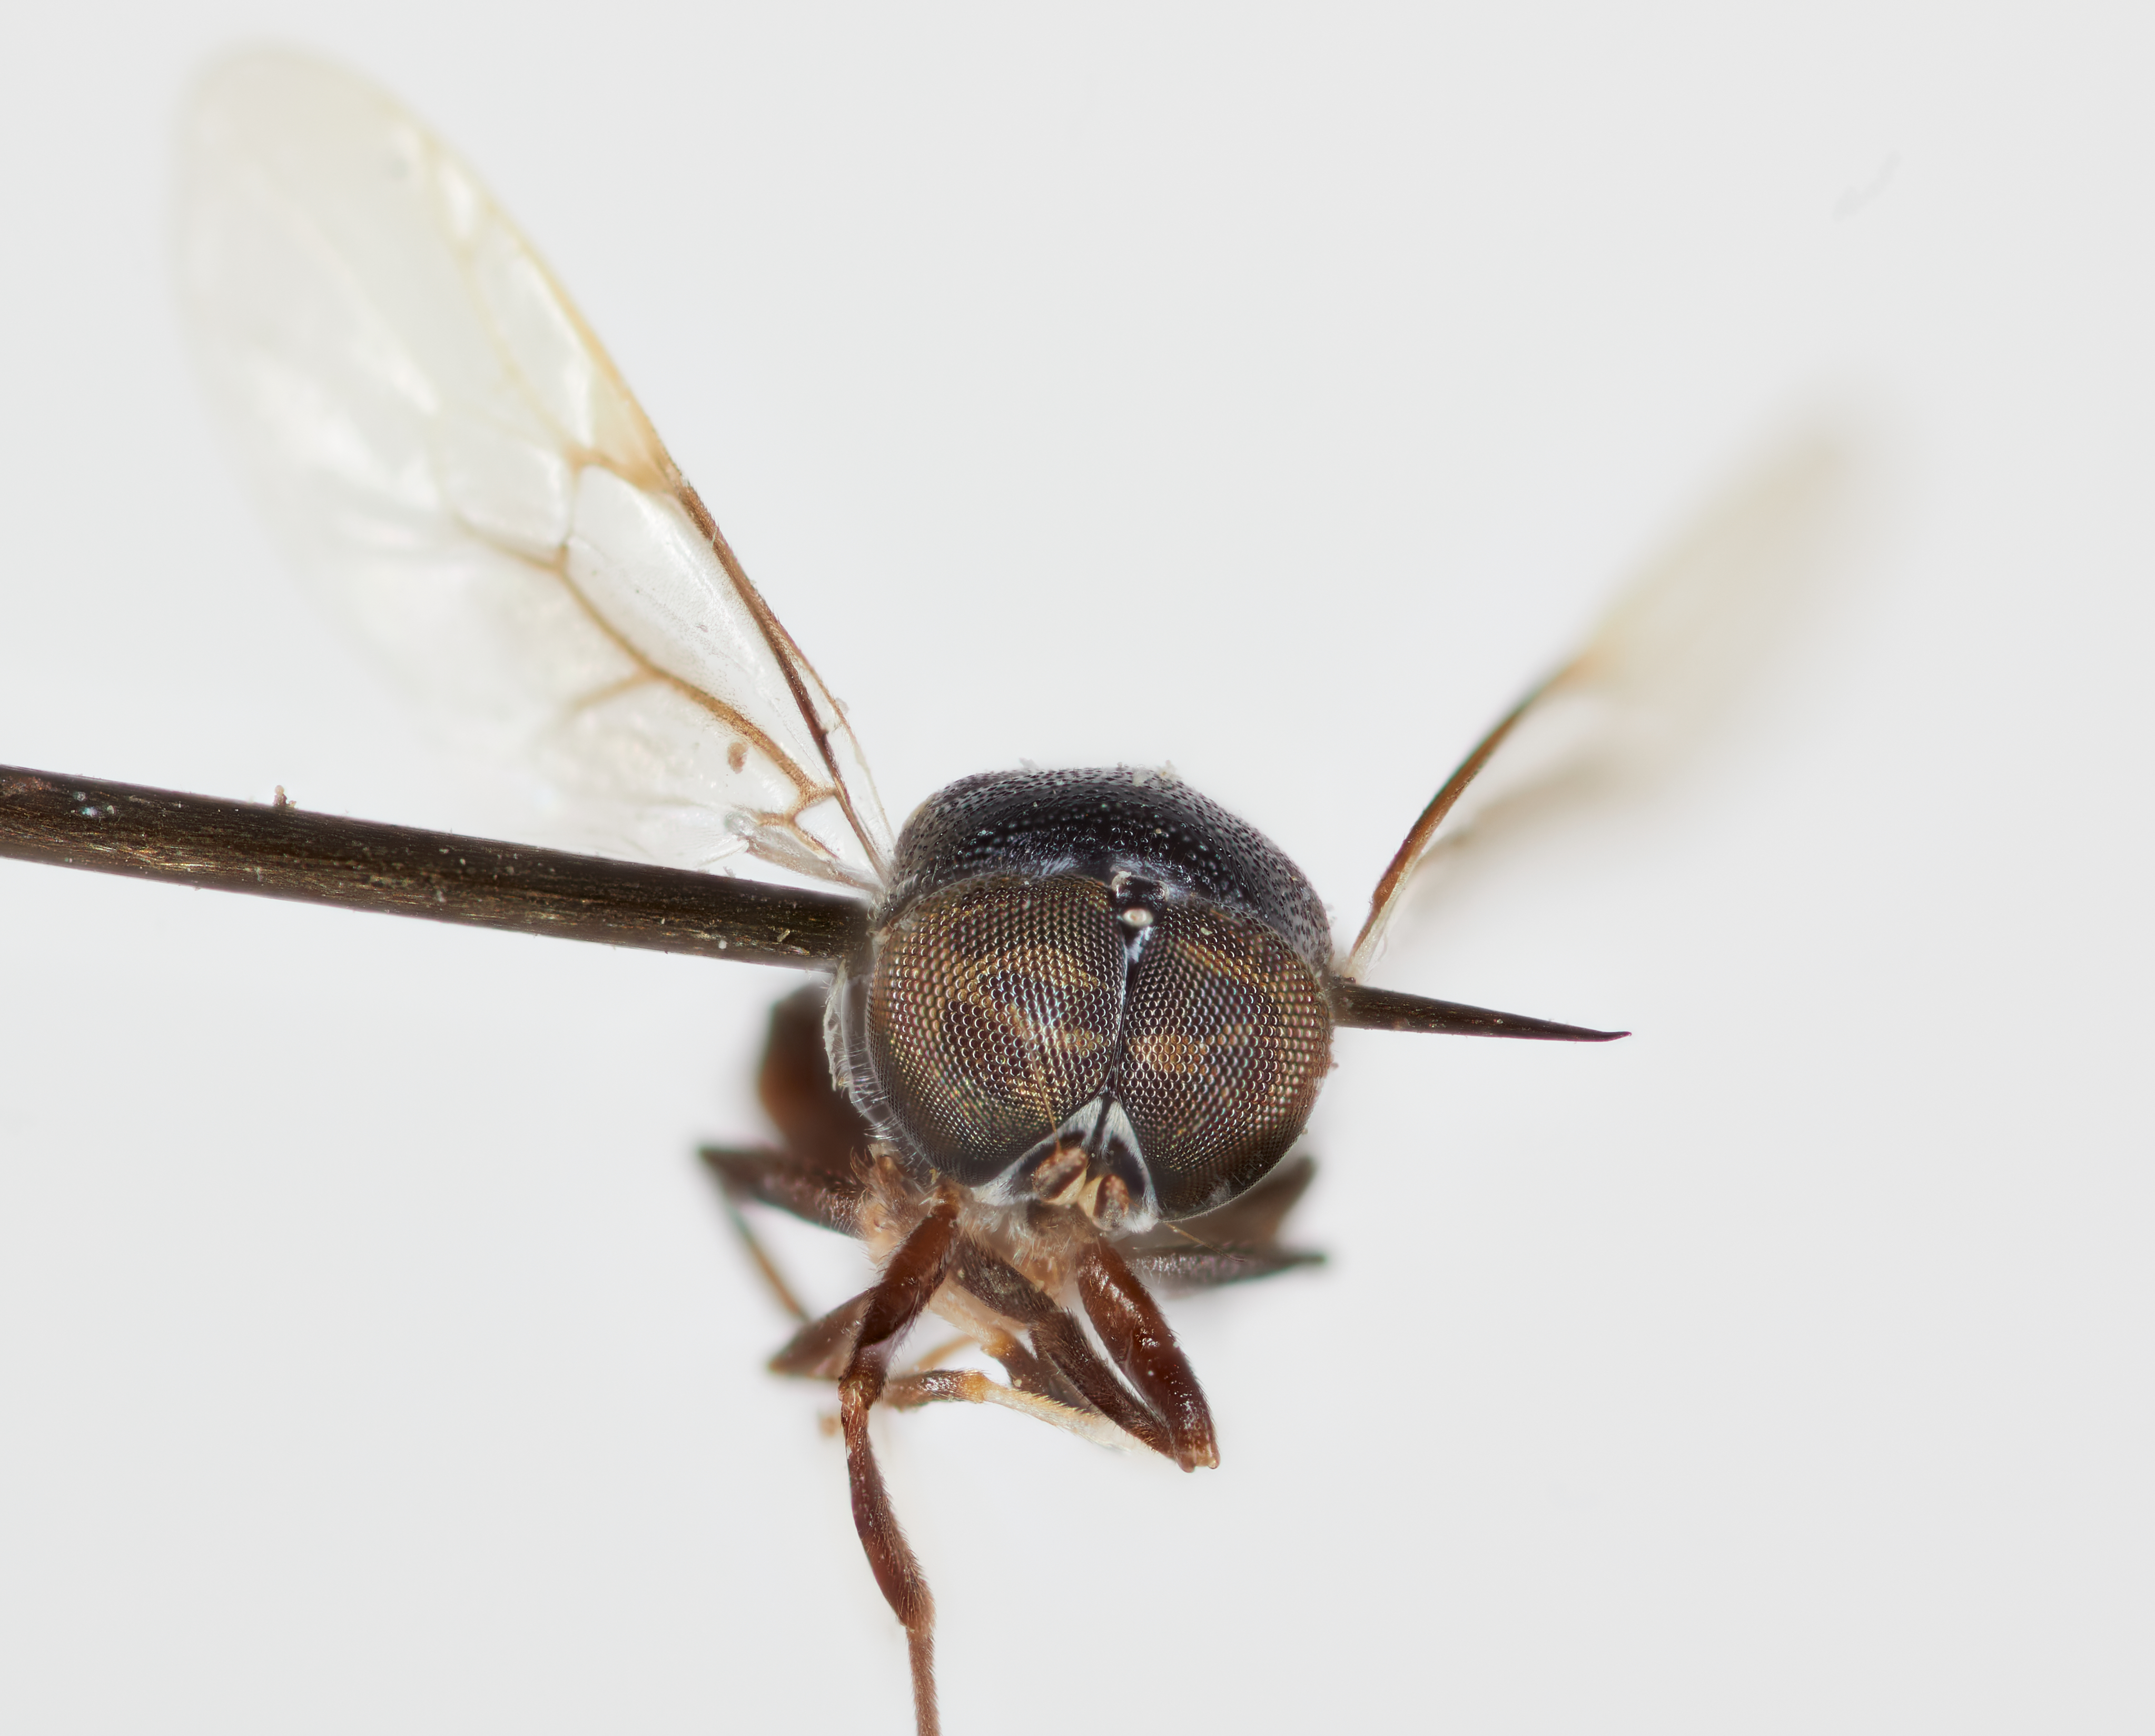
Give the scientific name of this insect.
Adraga australis
